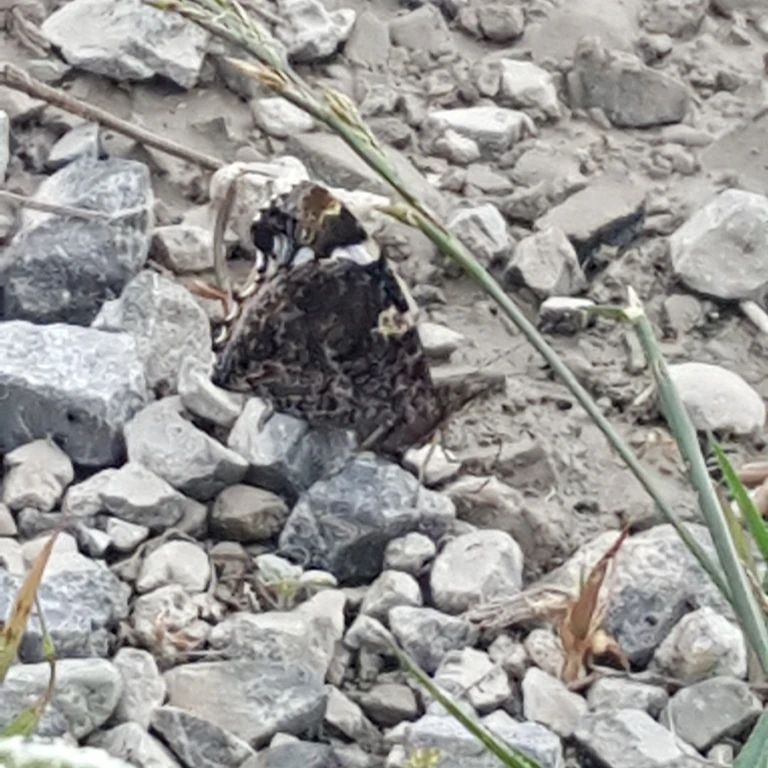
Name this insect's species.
Vanessa atalanta
